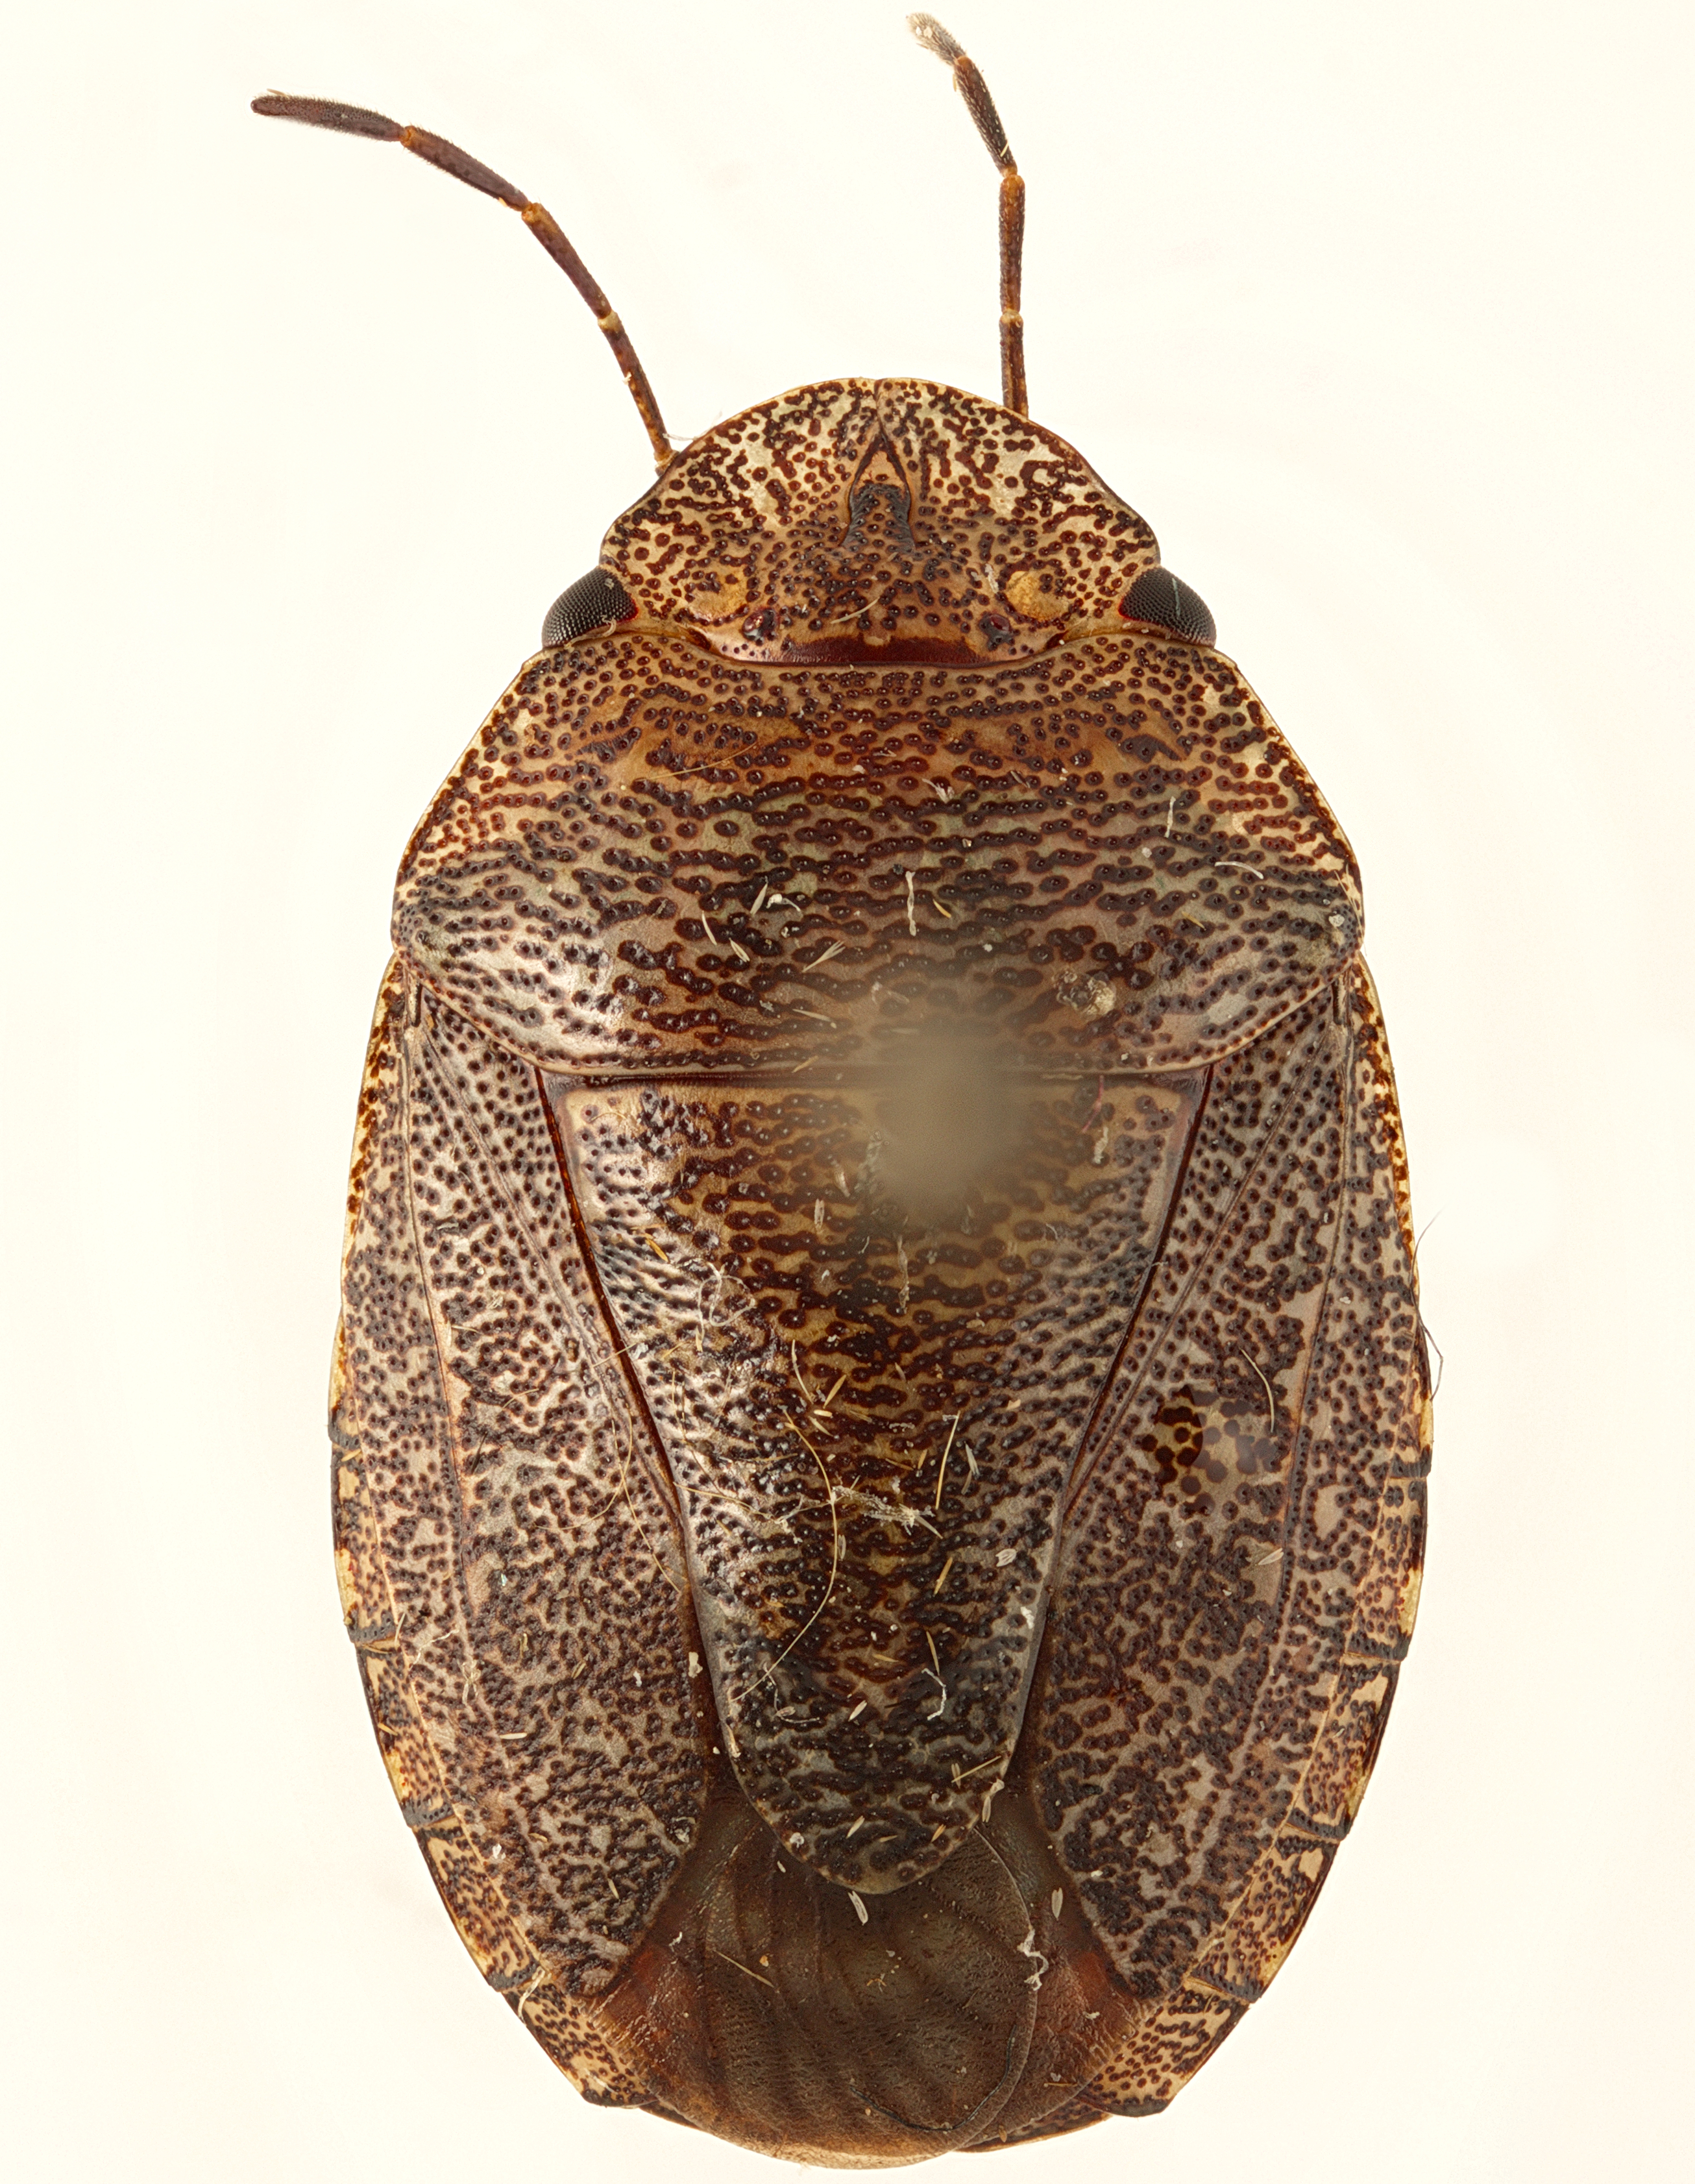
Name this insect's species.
Lineostethus tenebricornis
